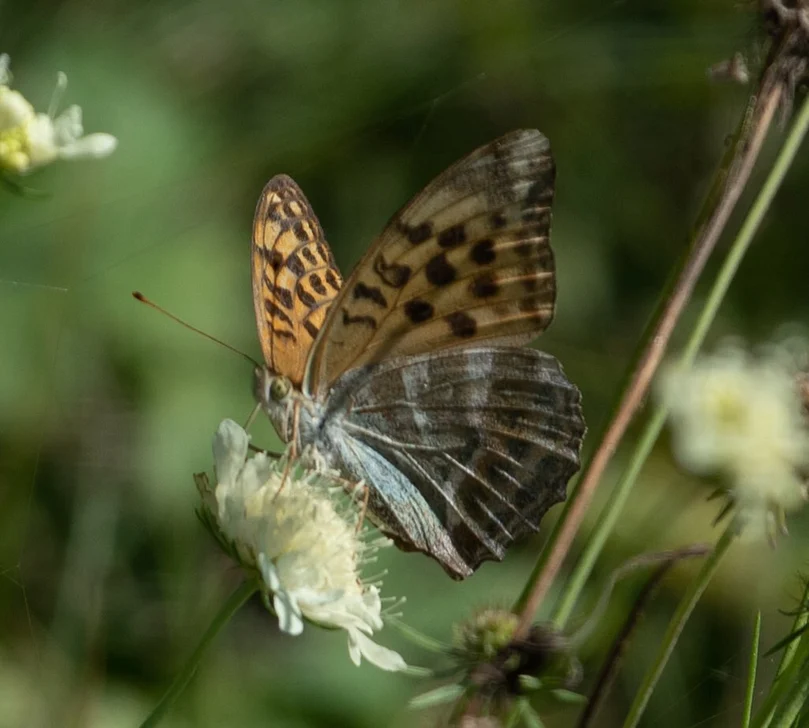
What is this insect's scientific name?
Argynnis paphia
